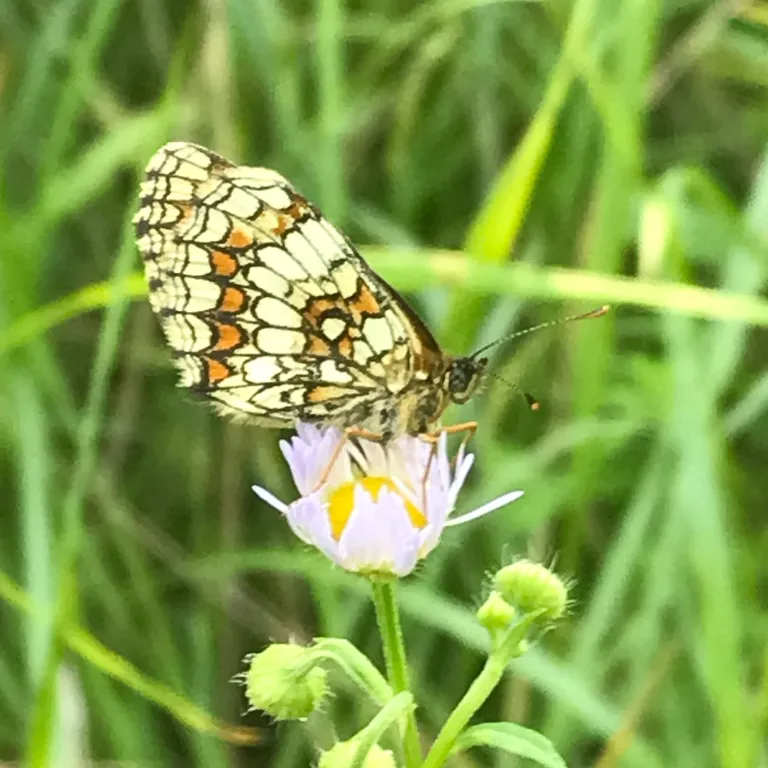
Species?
Melitaea athalia
